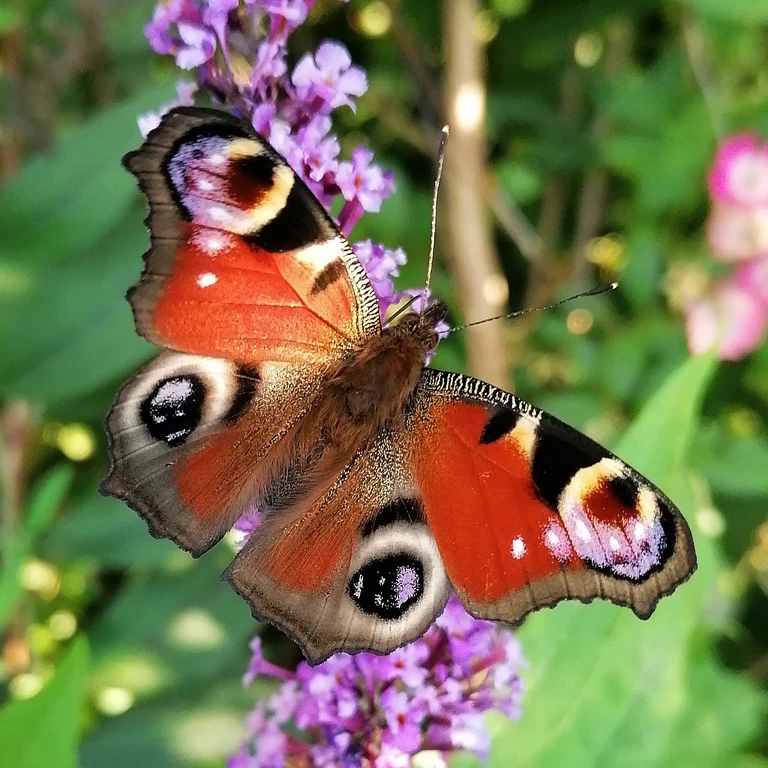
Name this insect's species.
Aglais io
